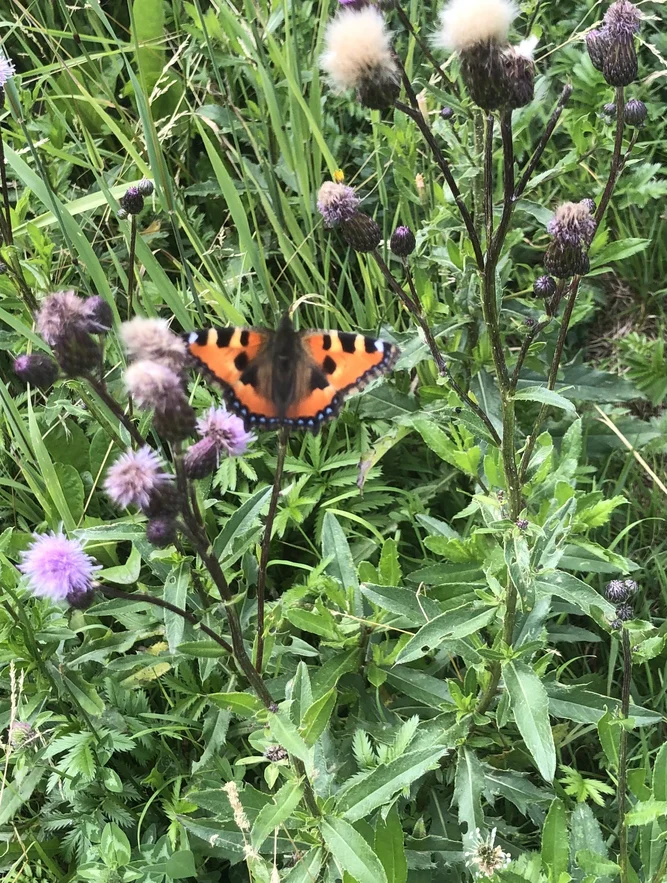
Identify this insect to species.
Aglais urticae
